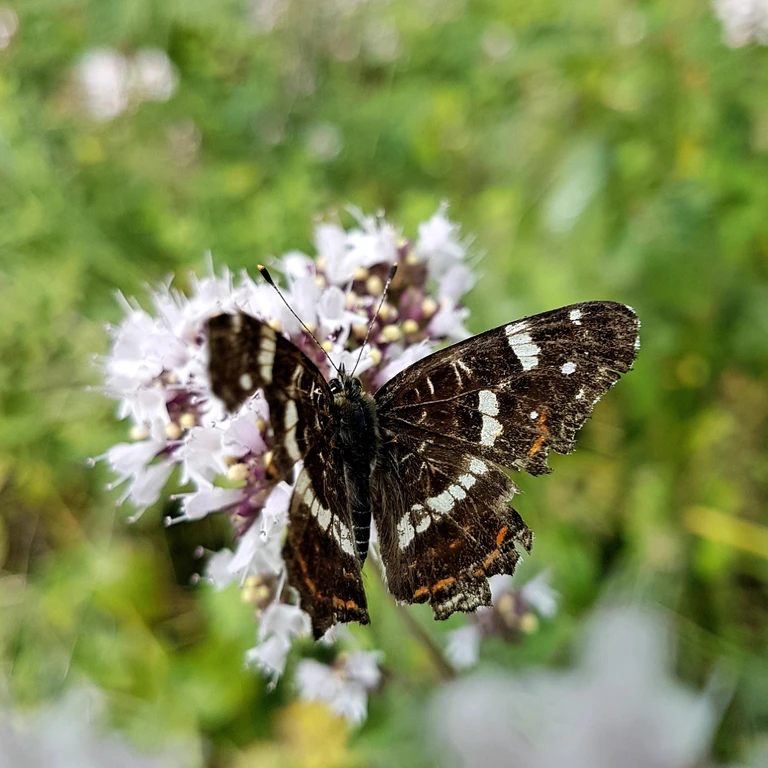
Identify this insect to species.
Araschnia levana
